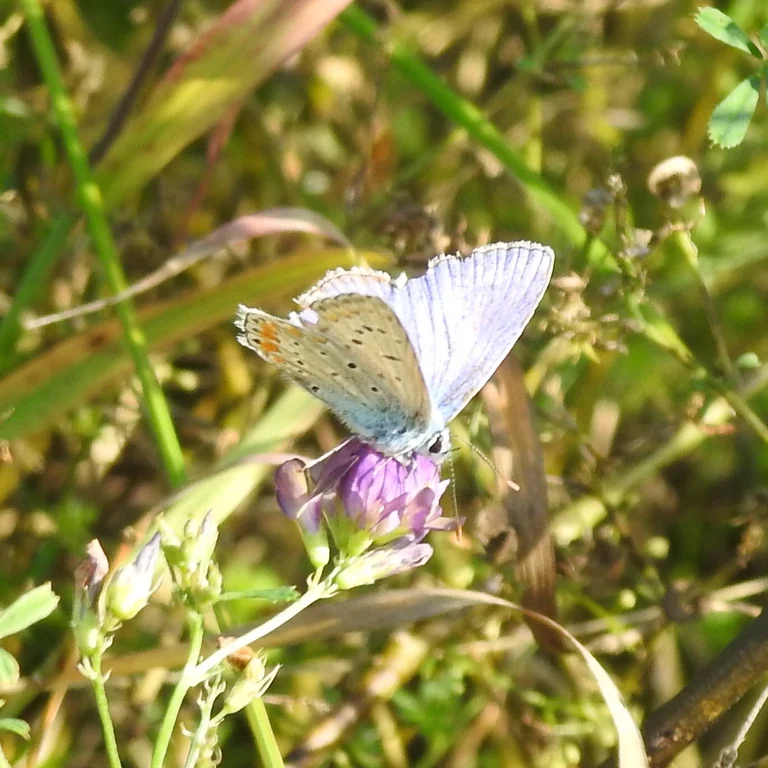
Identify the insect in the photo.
Polyommatus icarus
